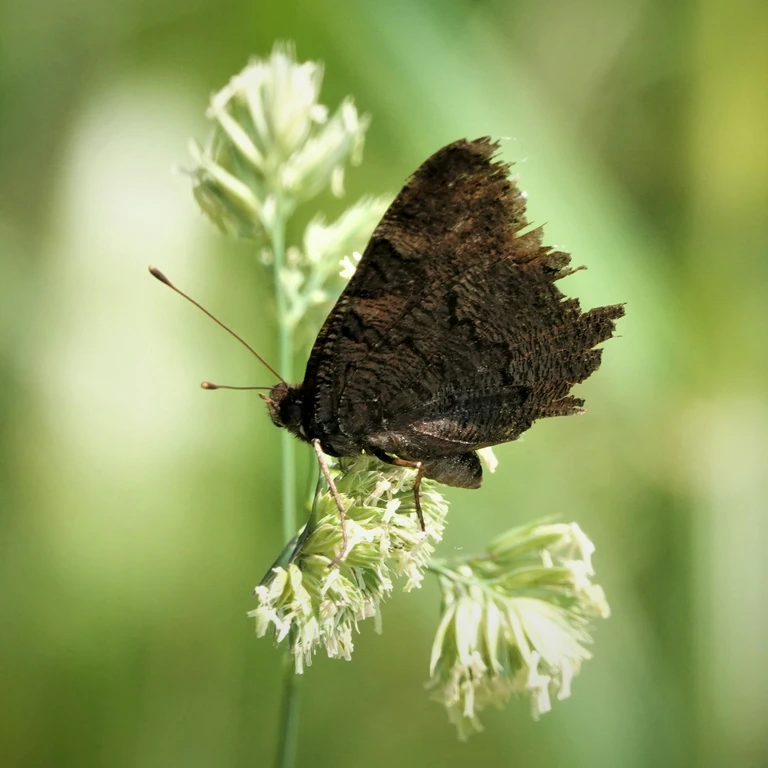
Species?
Aglais io
